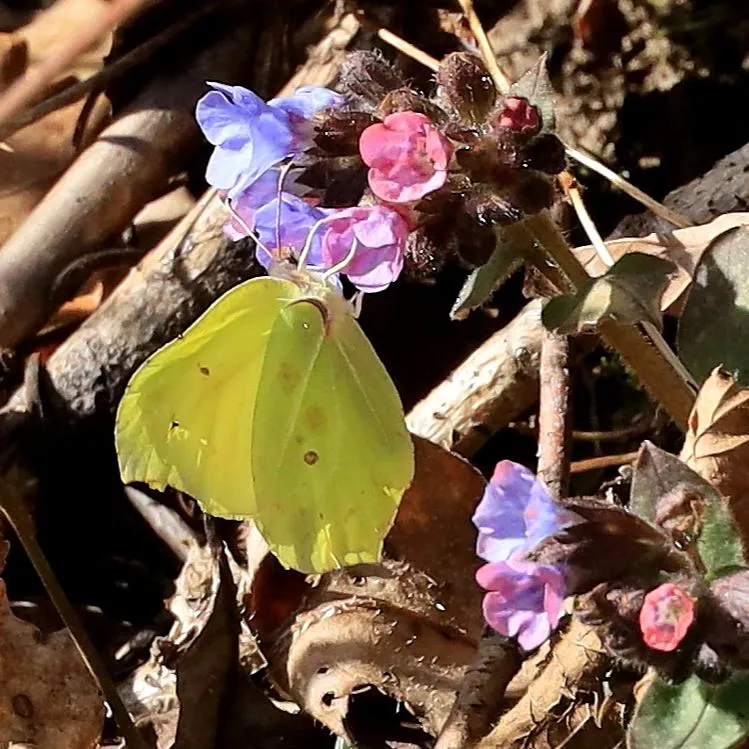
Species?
Gonepteryx rhamni
